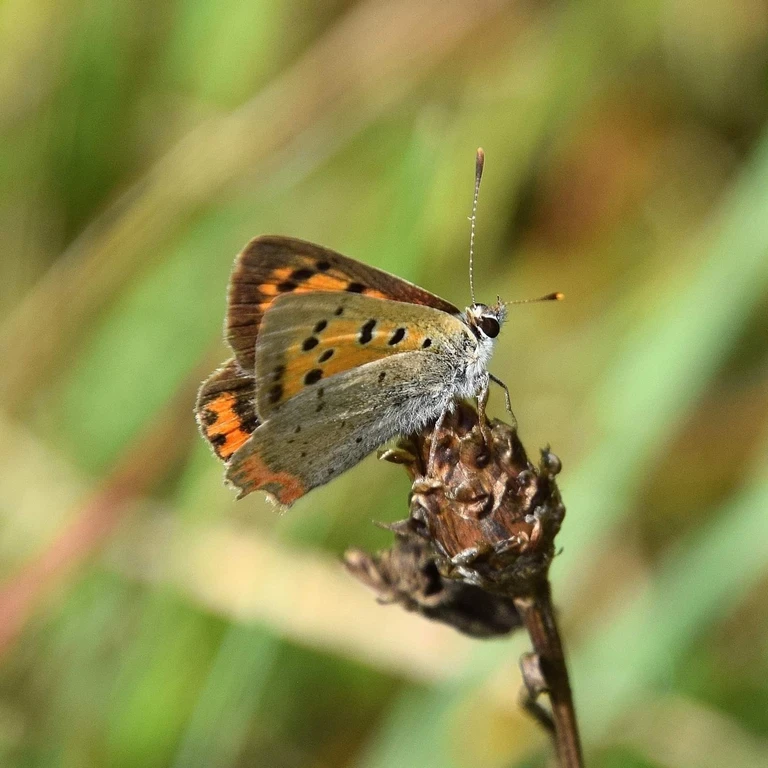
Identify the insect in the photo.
Lycaena phlaeas
